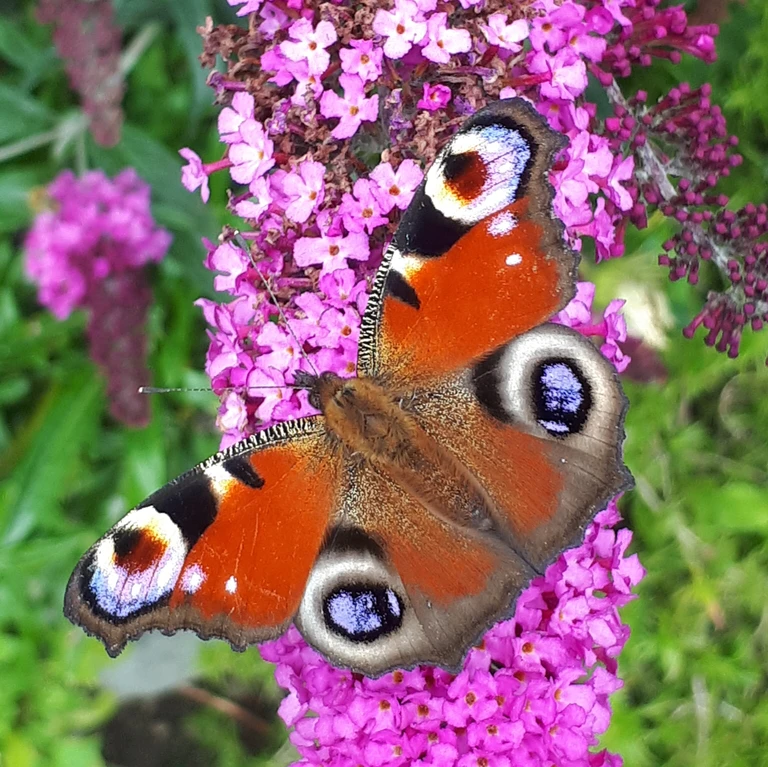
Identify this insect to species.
Aglais io
